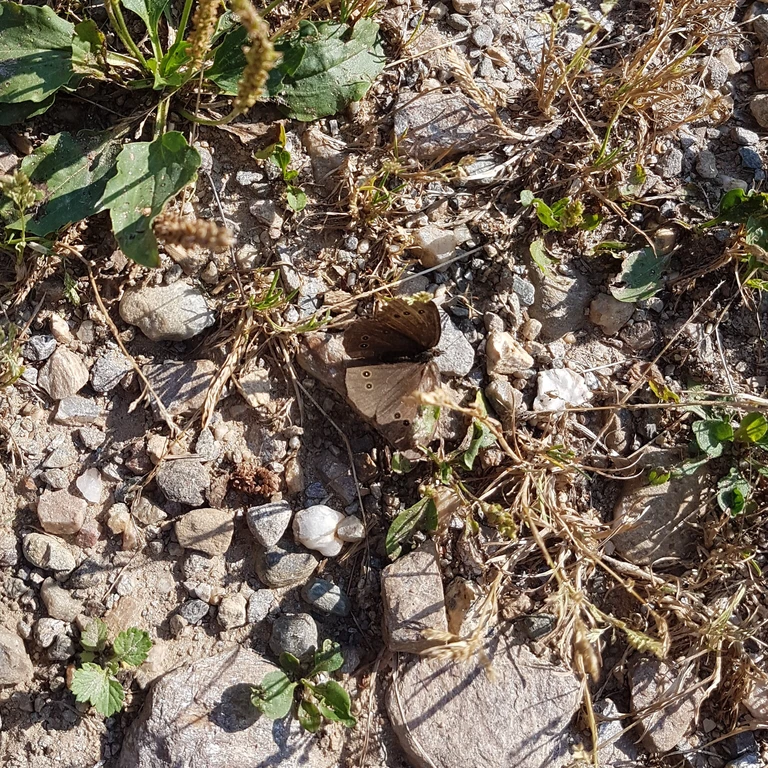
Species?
Aphantopus hyperantus
